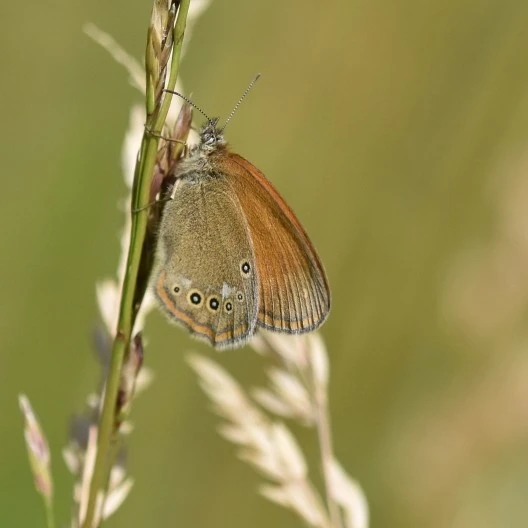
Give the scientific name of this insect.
Coenonympha glycerion (also Coenonympha iphis)
